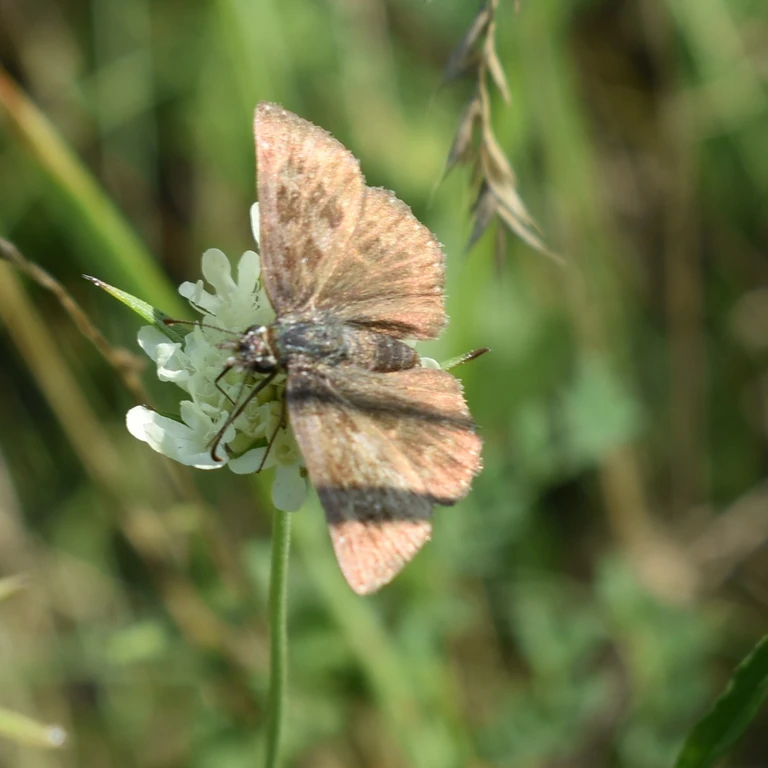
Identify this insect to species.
Erynnis tages
